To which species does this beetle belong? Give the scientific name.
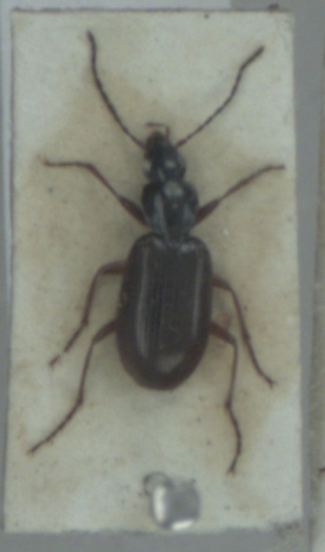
Agonum thoreyi
